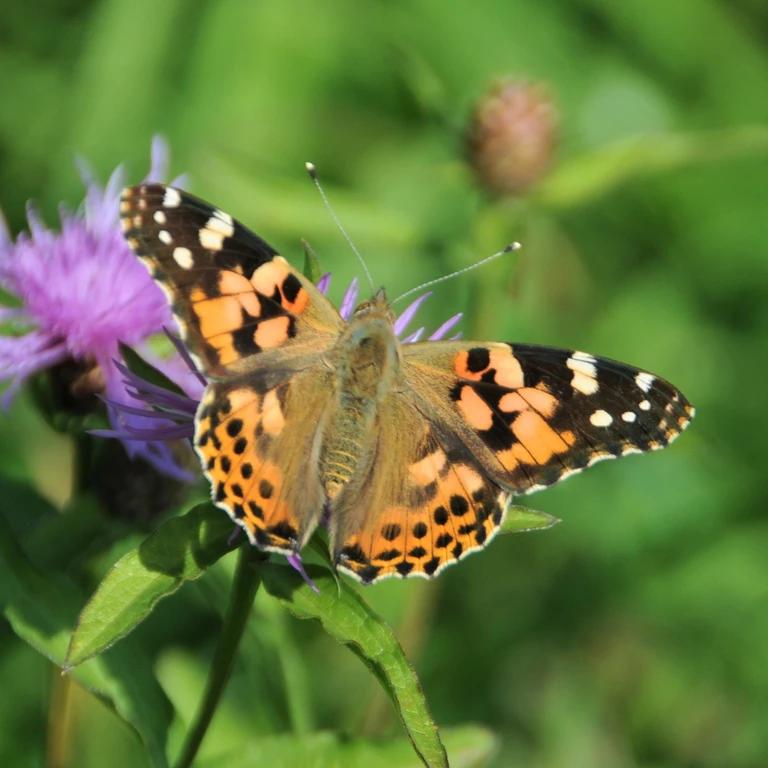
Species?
Vanessa cardui
